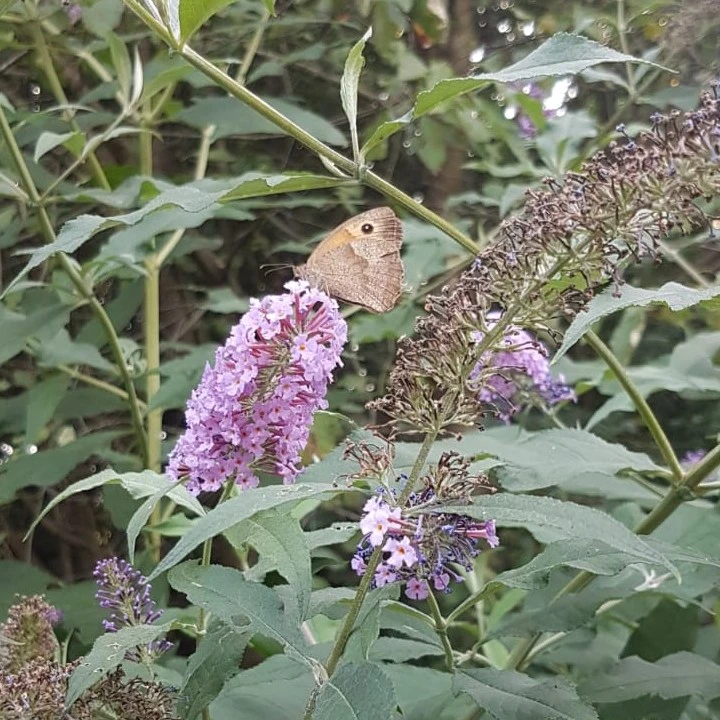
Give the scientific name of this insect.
Maniola jurtina
